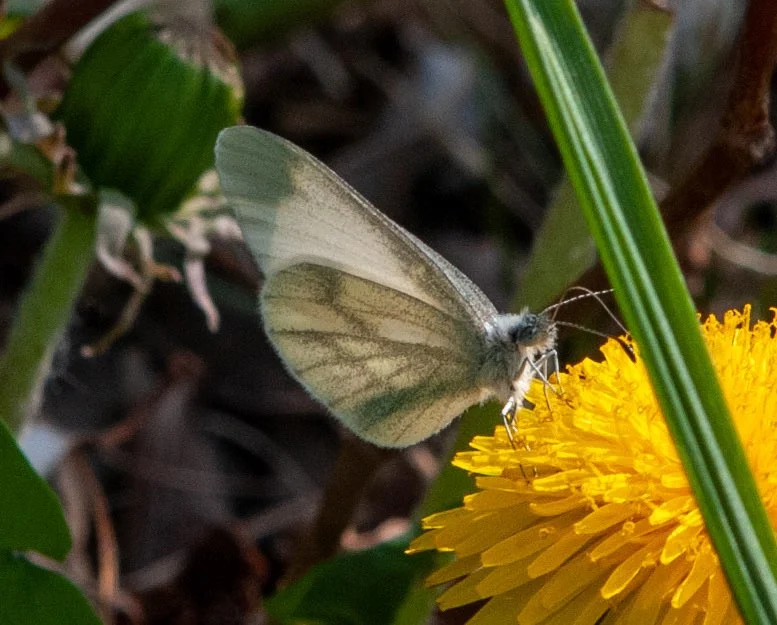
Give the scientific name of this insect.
Leptidea sinapis/juvernica
